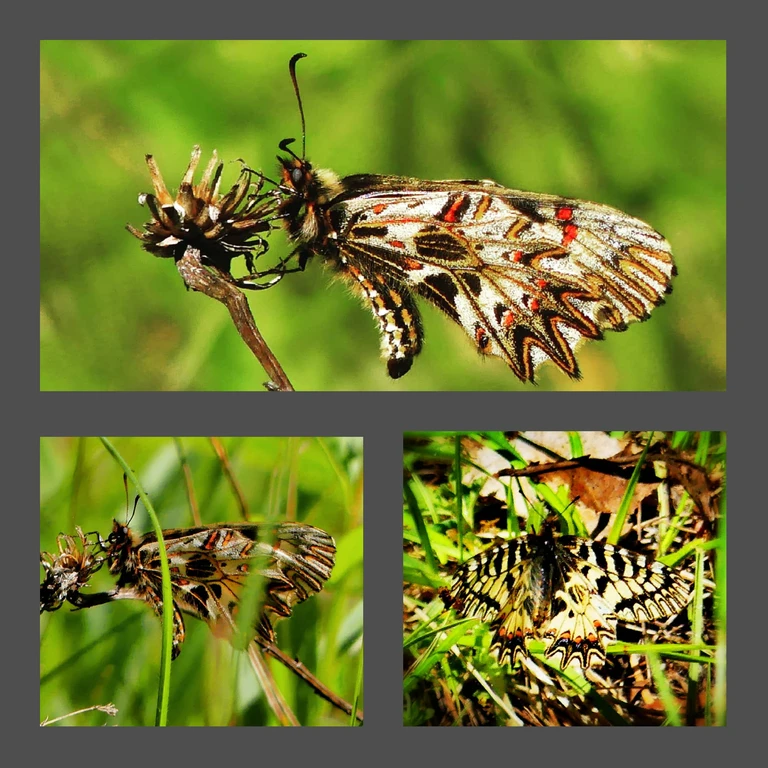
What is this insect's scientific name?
Zerynthia polyxena
